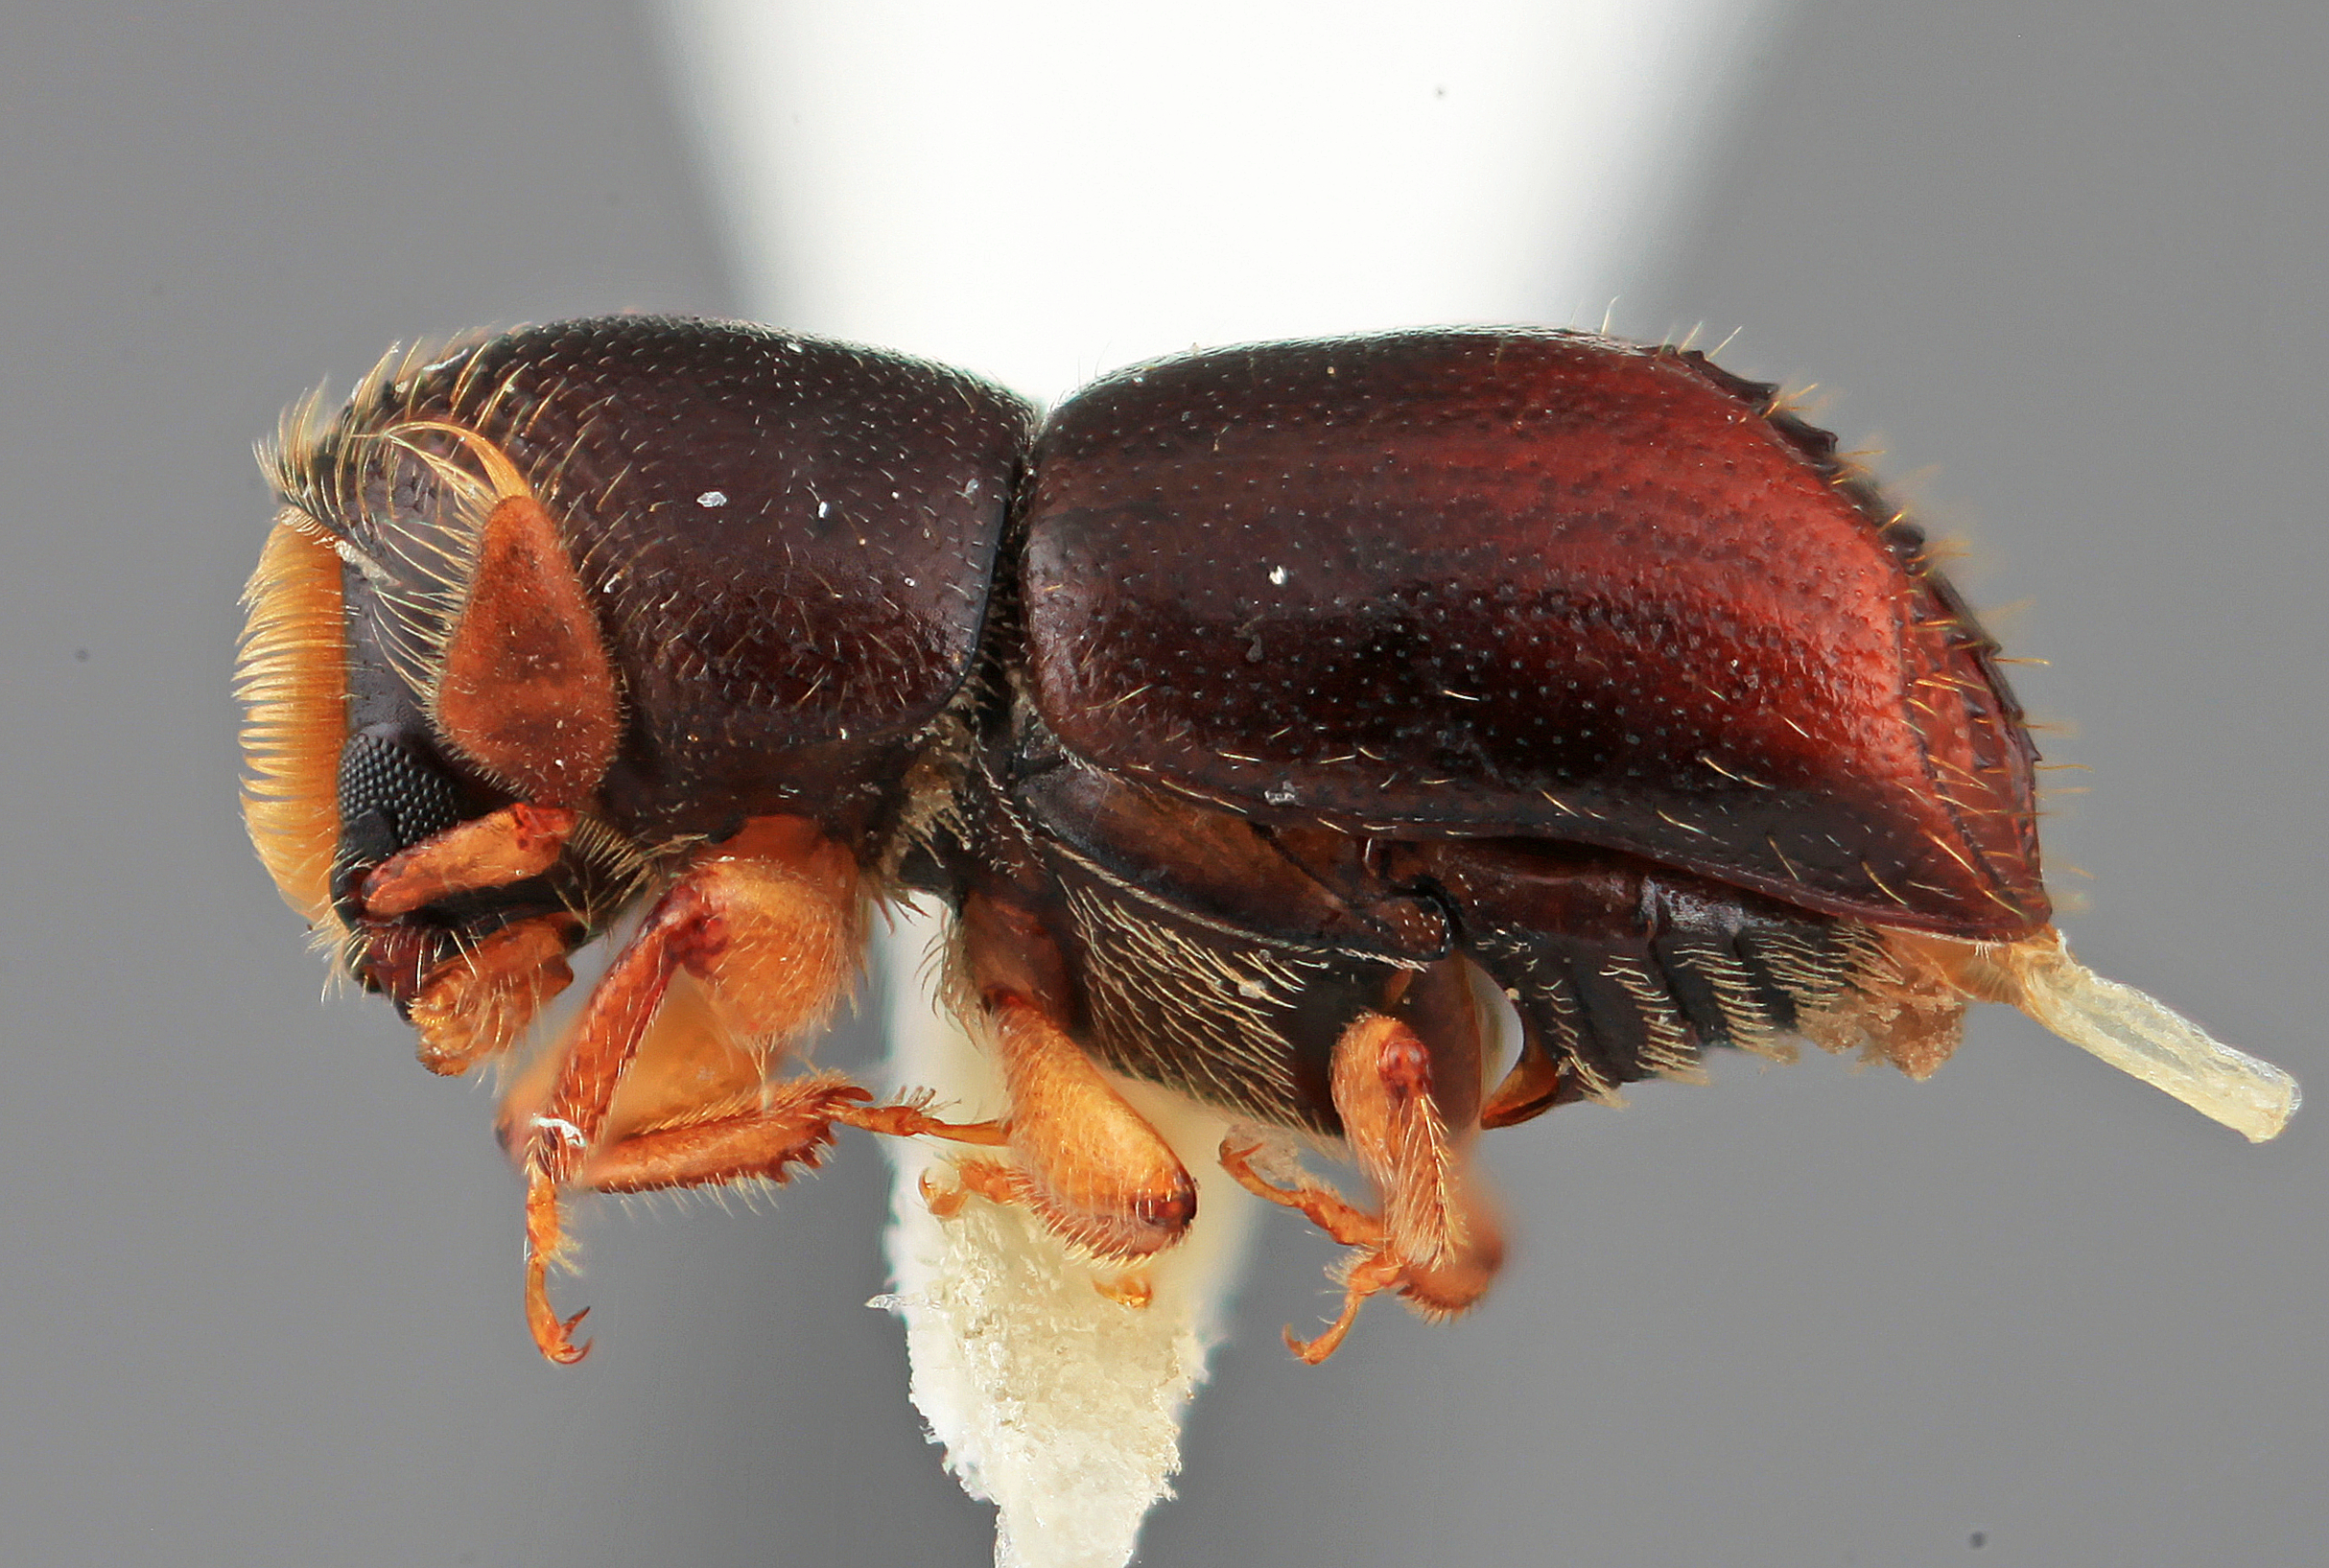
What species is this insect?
Corthyloxiphus obesus
